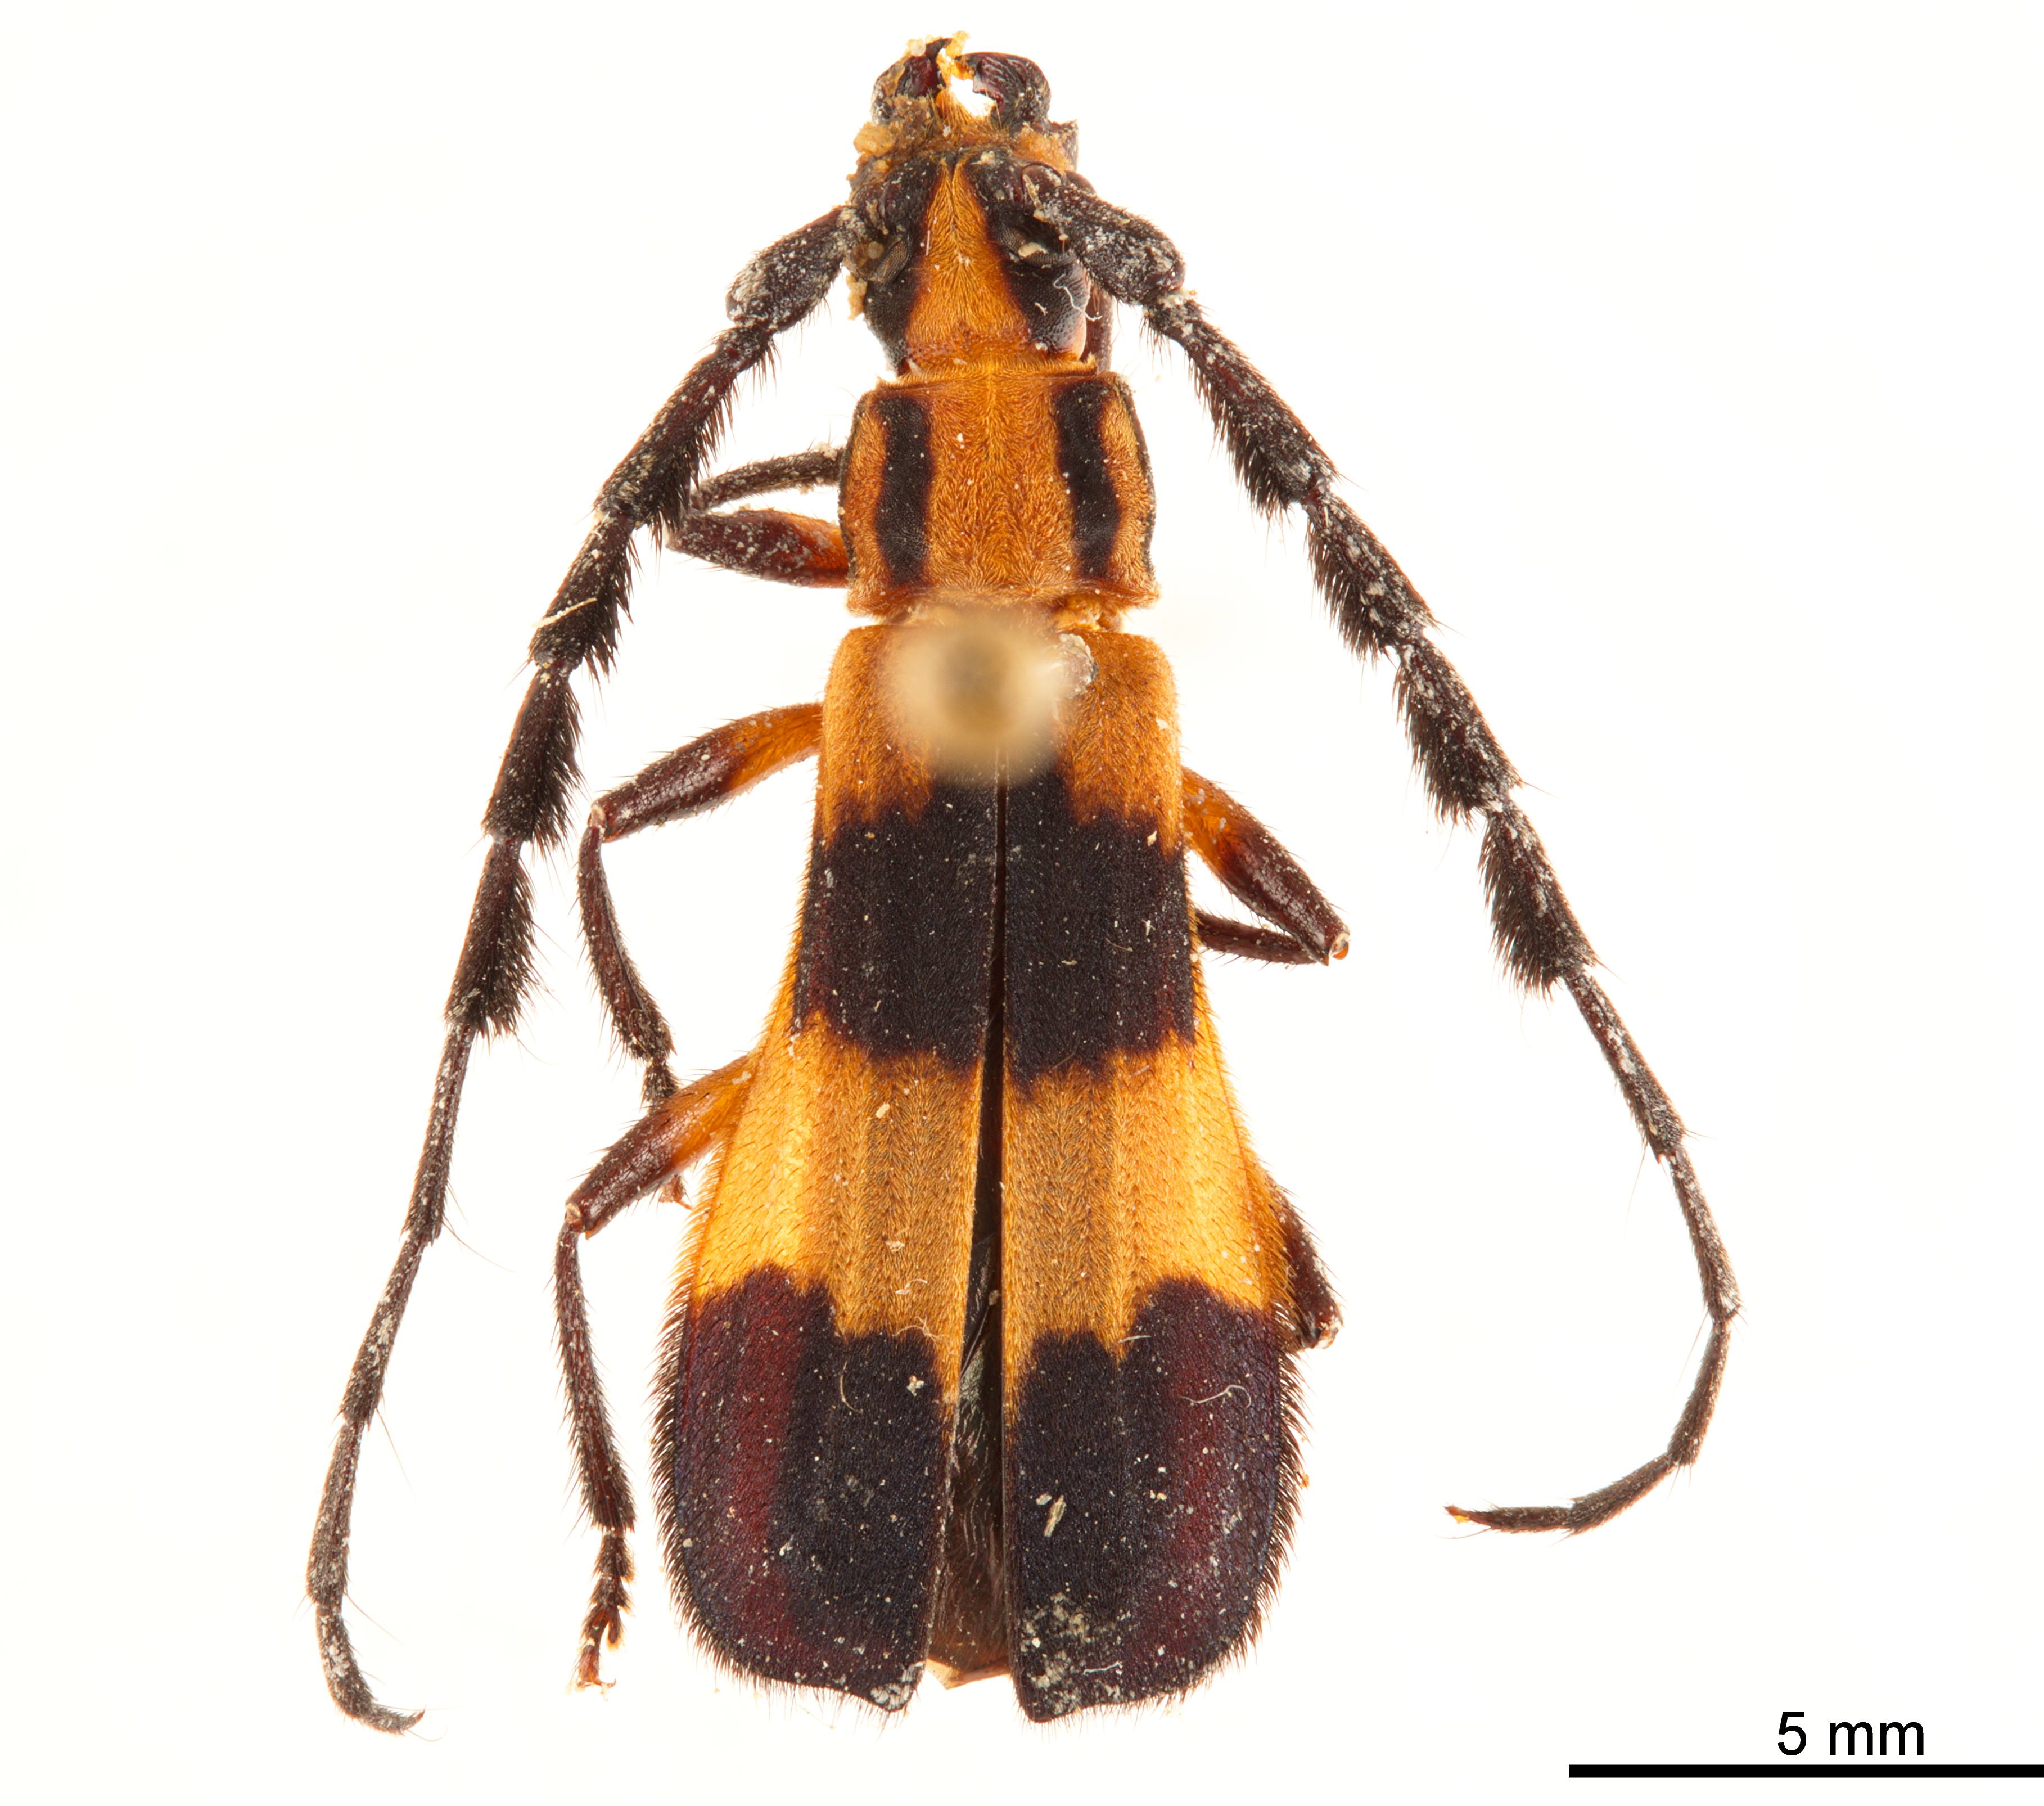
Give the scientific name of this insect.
Cosmoplatidius sellatus
